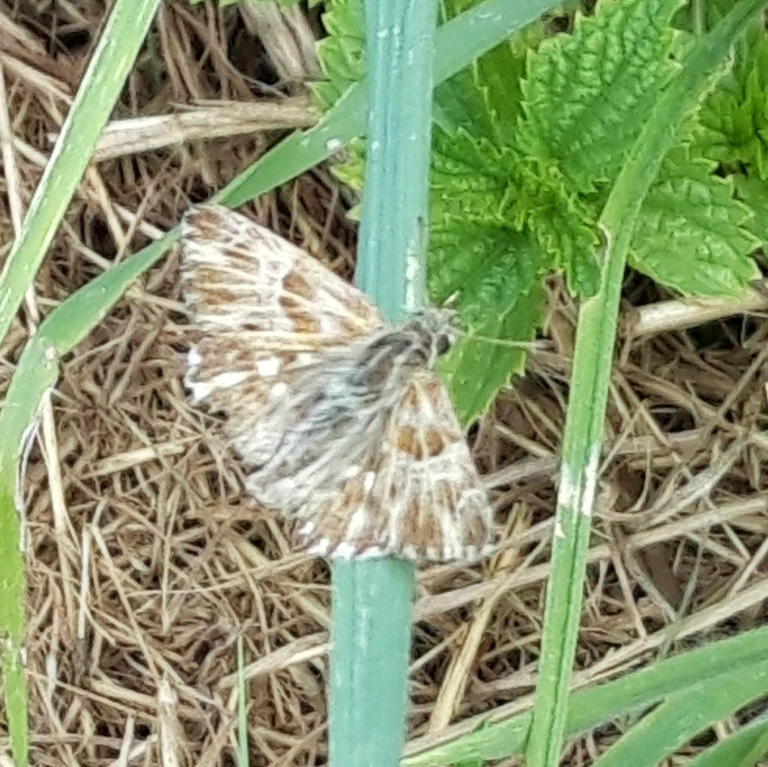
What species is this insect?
Muschampia floccifera (also Carcharodus floccifera)
